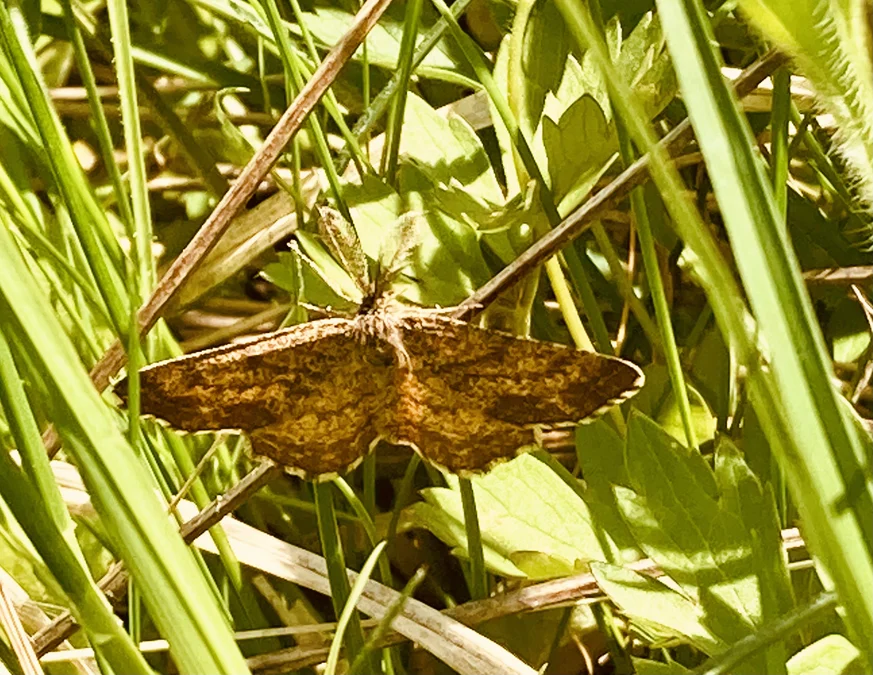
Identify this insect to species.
Ematurga atomaria
